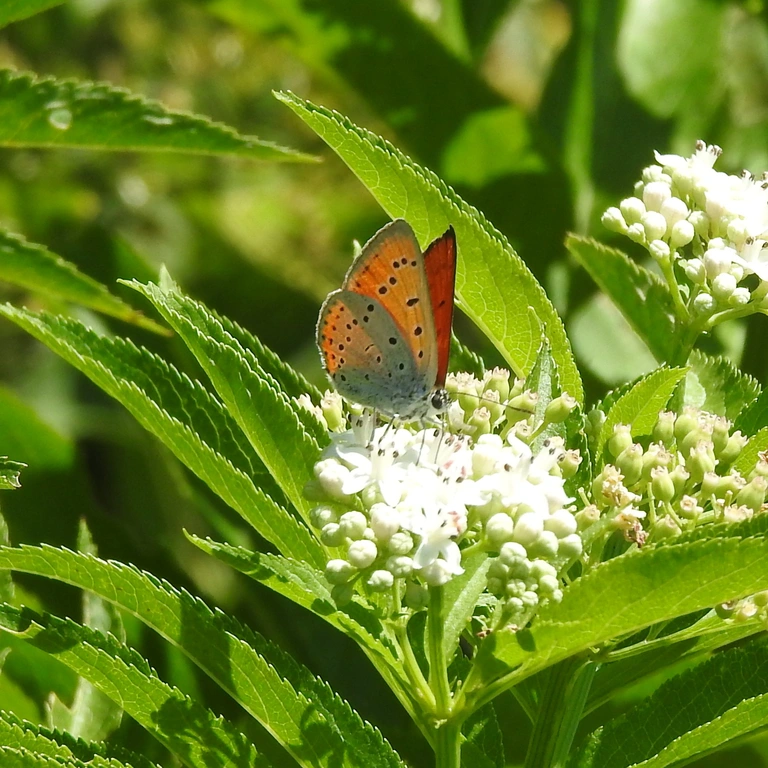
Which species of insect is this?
Lycaena dispar
